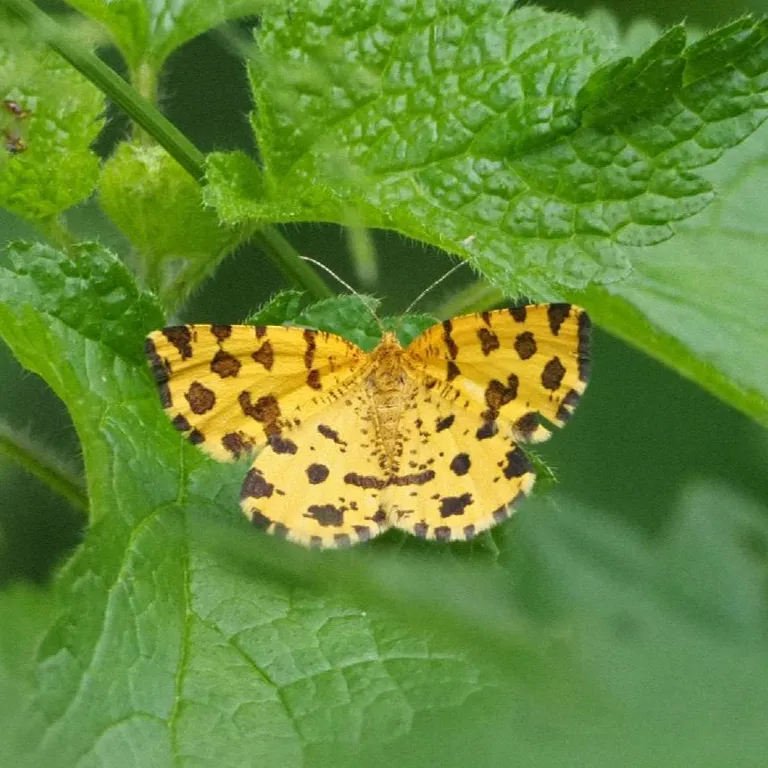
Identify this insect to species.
Pseudopanthera macularia
